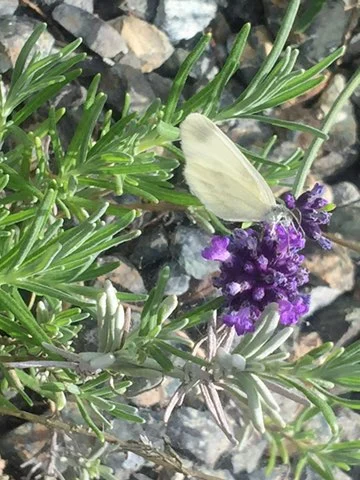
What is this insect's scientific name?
Leptidea sinapis/juvernica
